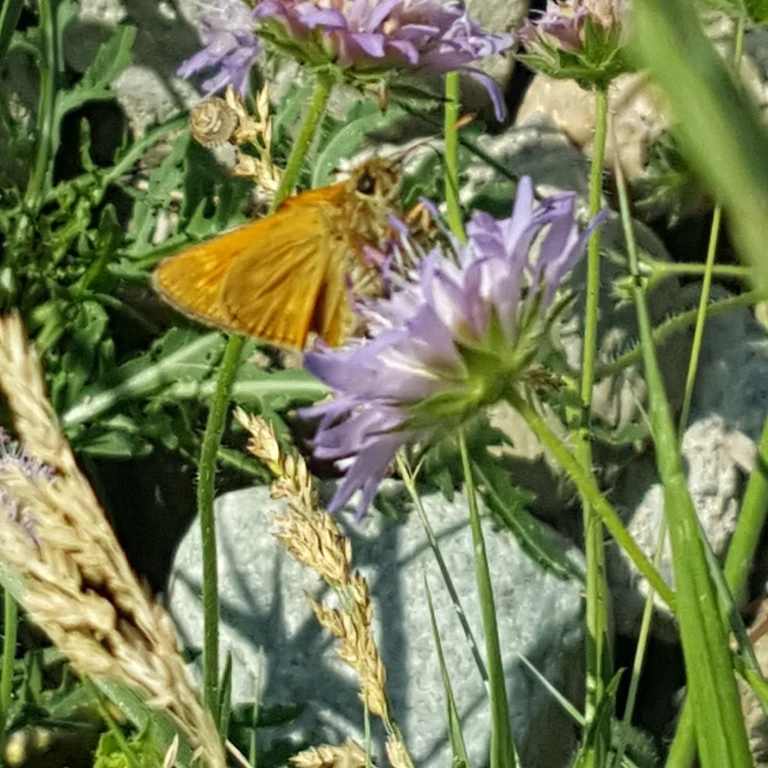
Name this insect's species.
Ochlodes sylvanus (also Ochlodes venata)
